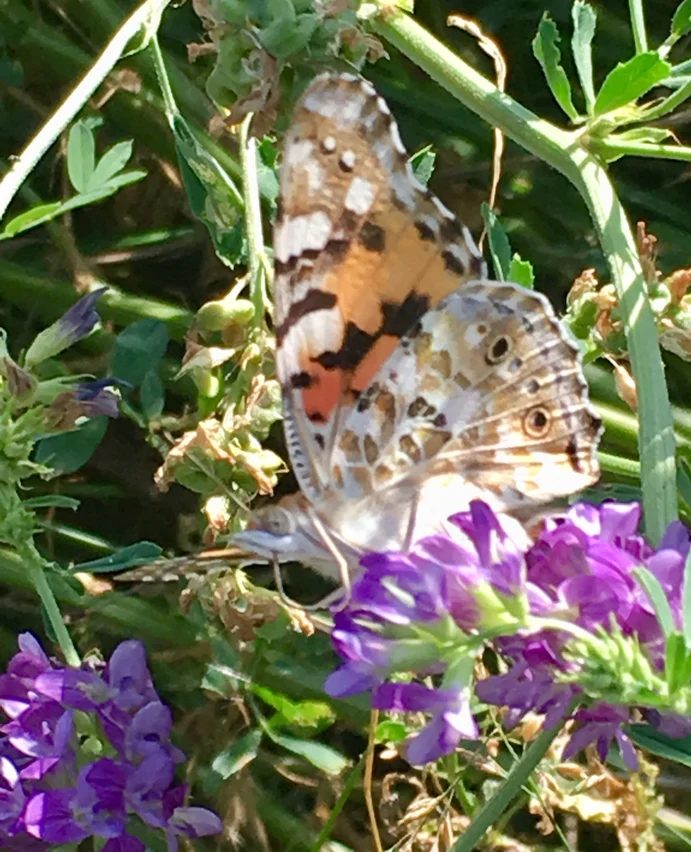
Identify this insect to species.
Vanessa cardui
